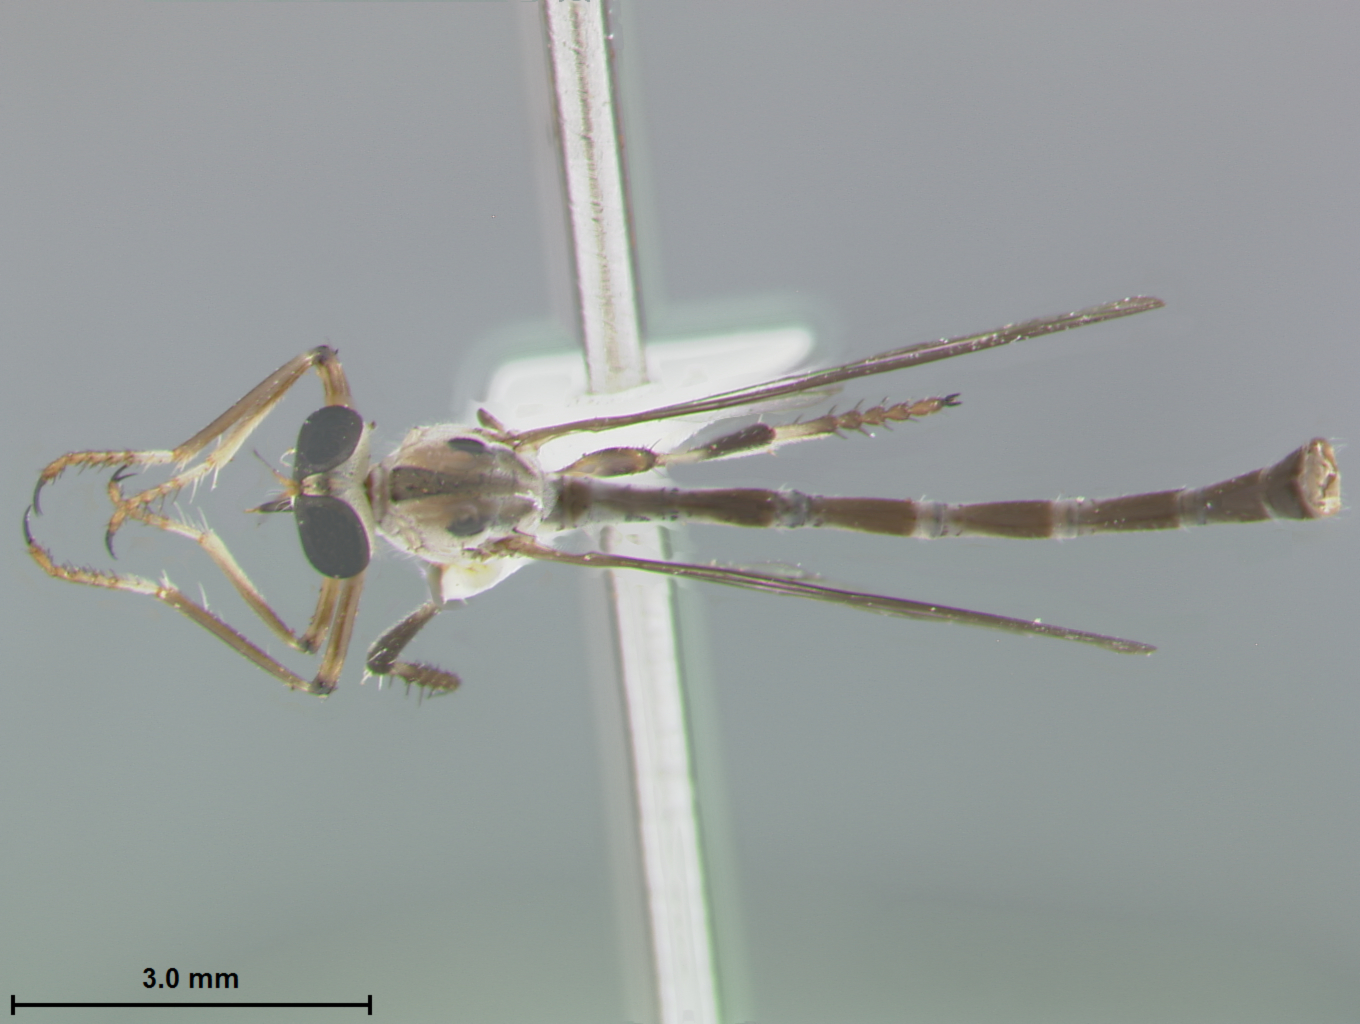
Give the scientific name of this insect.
Leptogaster martini
